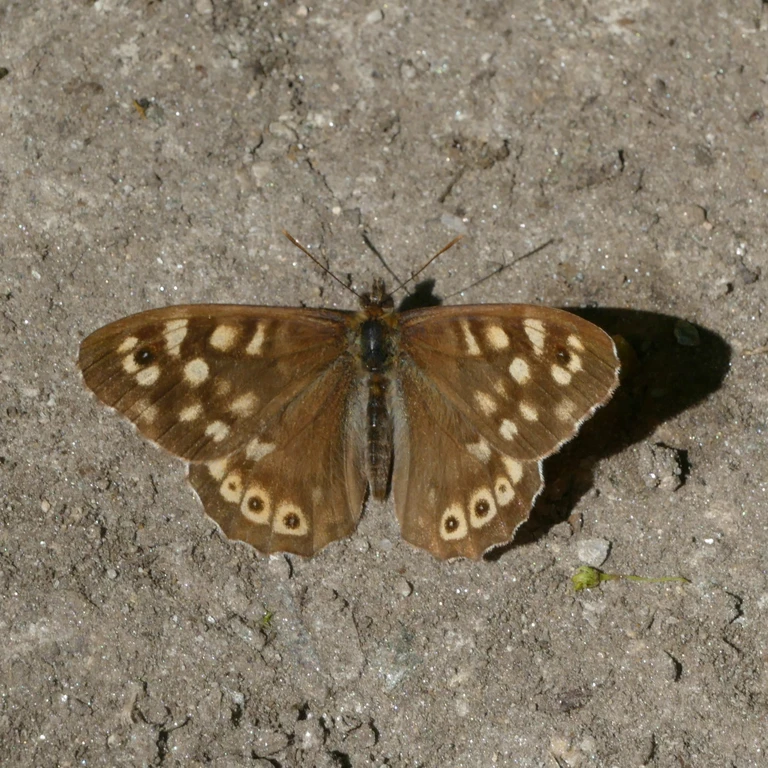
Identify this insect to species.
Pararge aegeria
